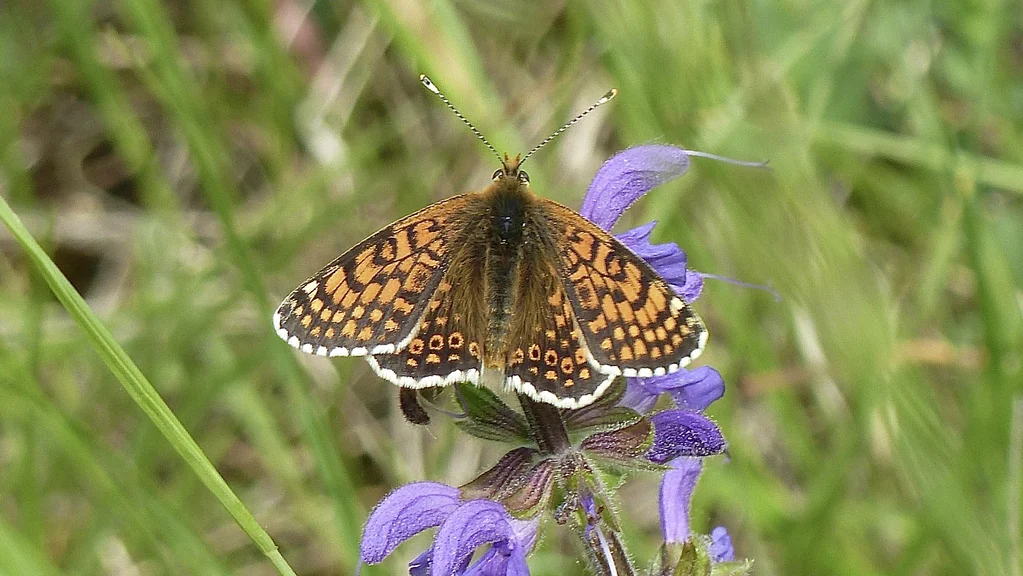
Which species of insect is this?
Melitaea cinxia
